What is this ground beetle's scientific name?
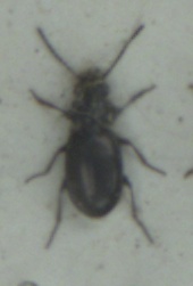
Bembidion nigricorne
